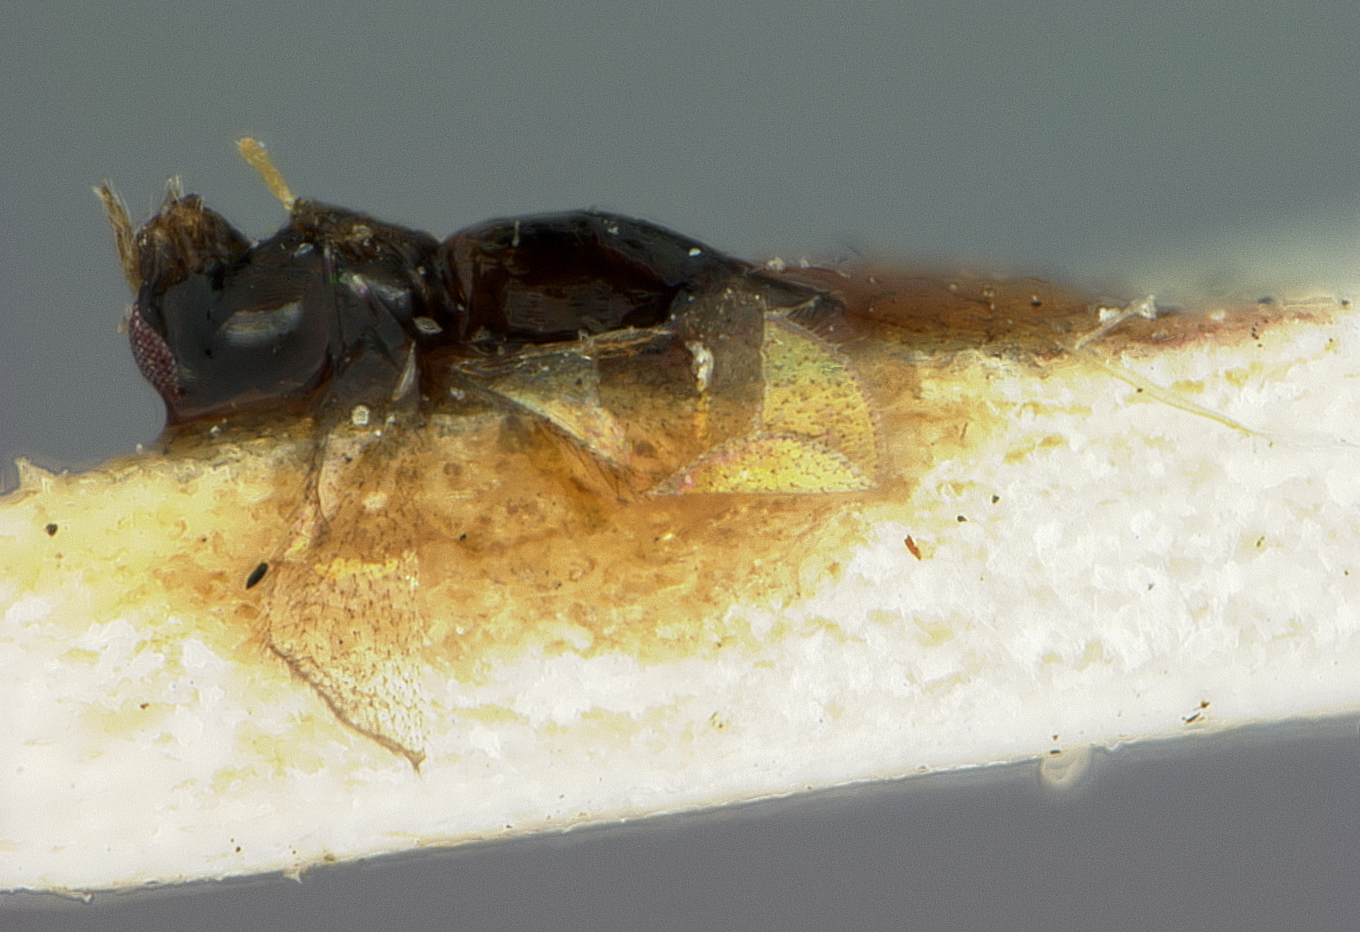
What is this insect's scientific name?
Gyrolasia bicolor
